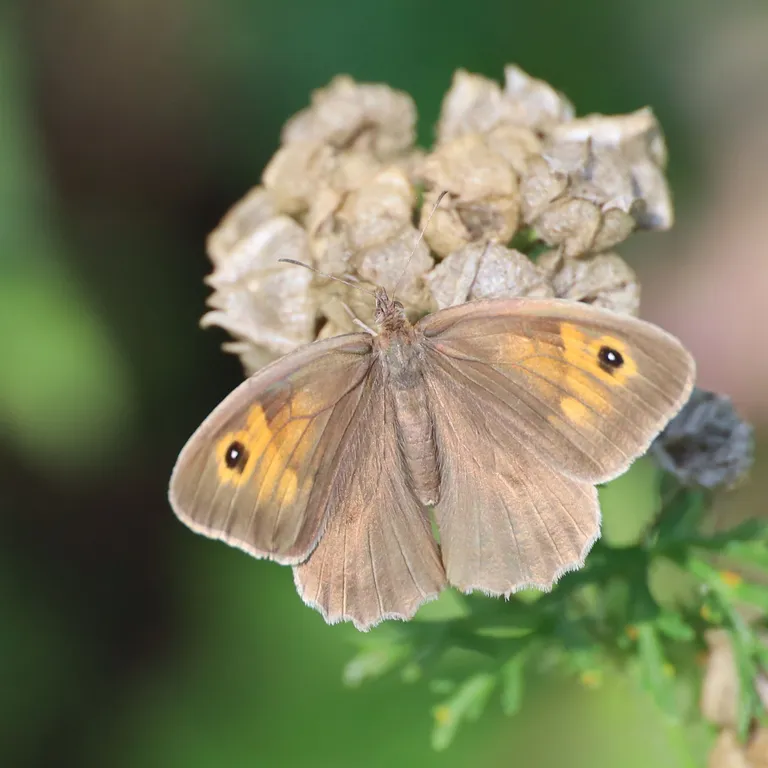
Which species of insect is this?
Maniola jurtina
